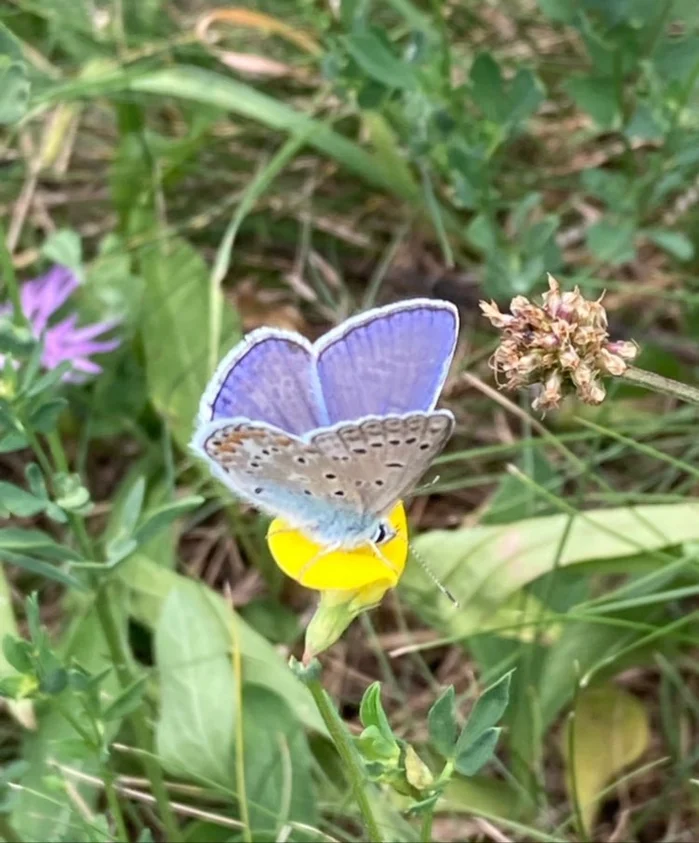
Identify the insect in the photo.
Polyommatus icarus
